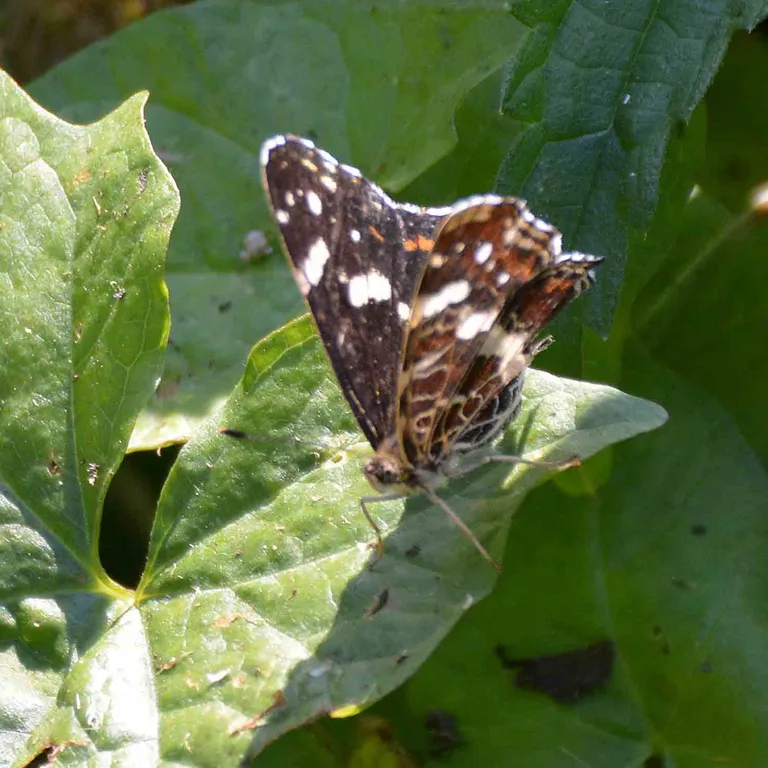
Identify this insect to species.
Araschnia levana
